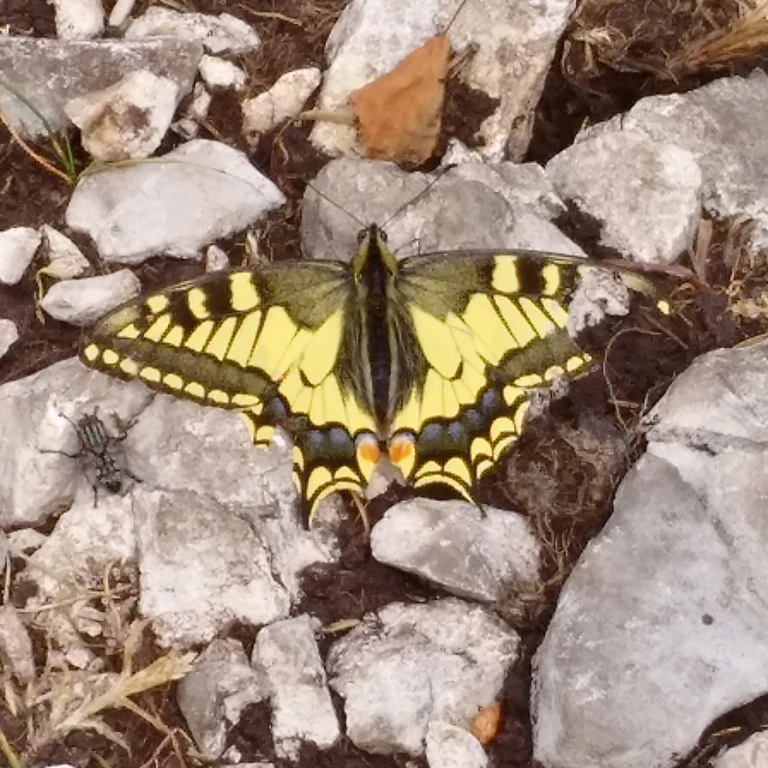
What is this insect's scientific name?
Papilio machaon
